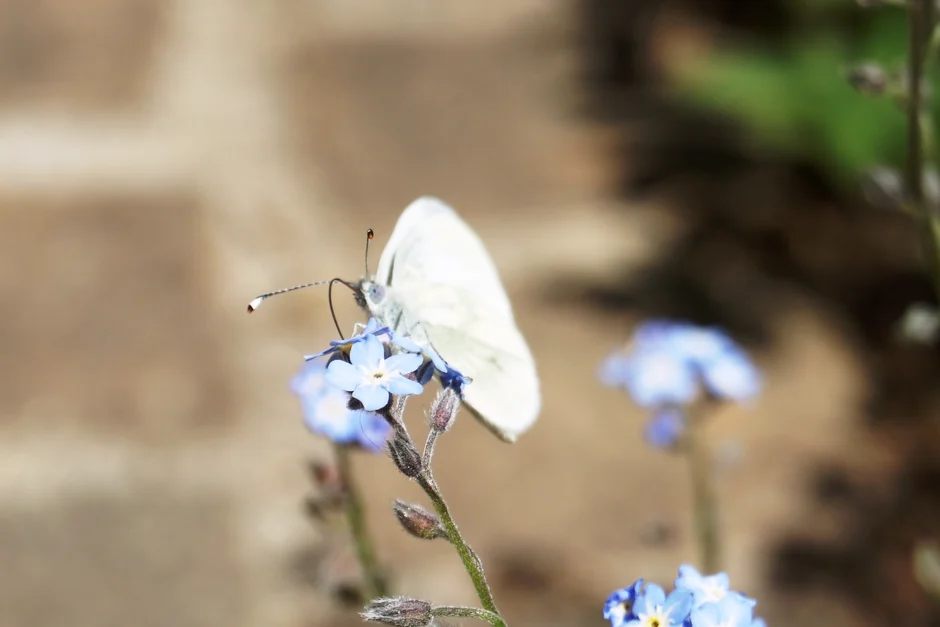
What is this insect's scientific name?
Leptidea sinapis/juvernica
